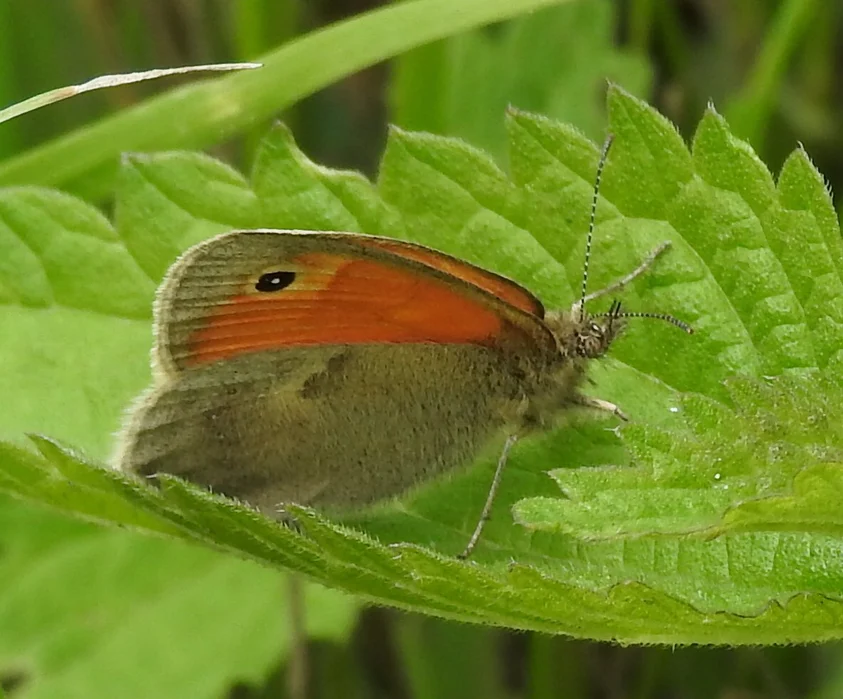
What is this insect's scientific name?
Coenonympha pamphilus
